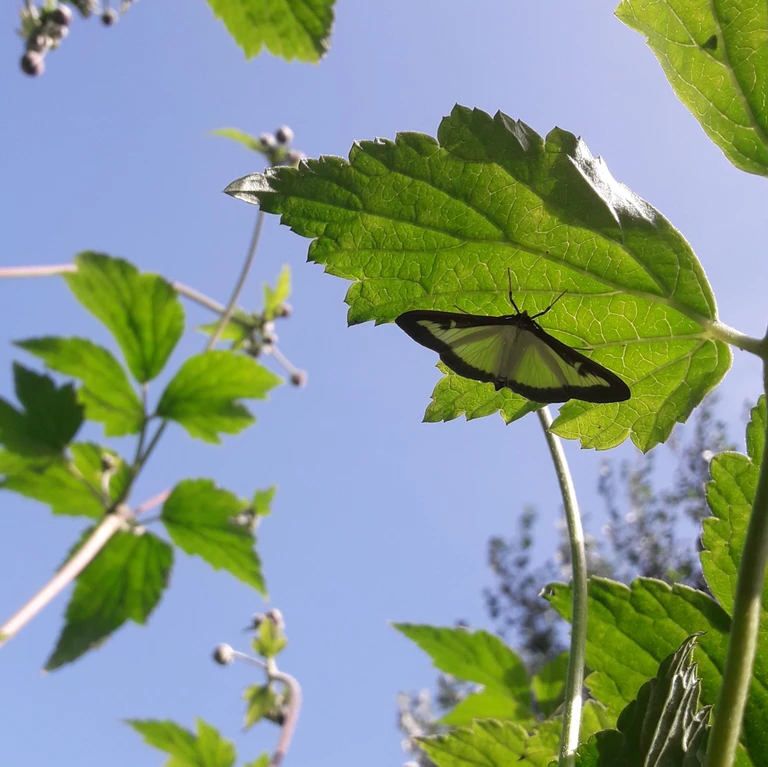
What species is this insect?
Cydalima perspectalis
